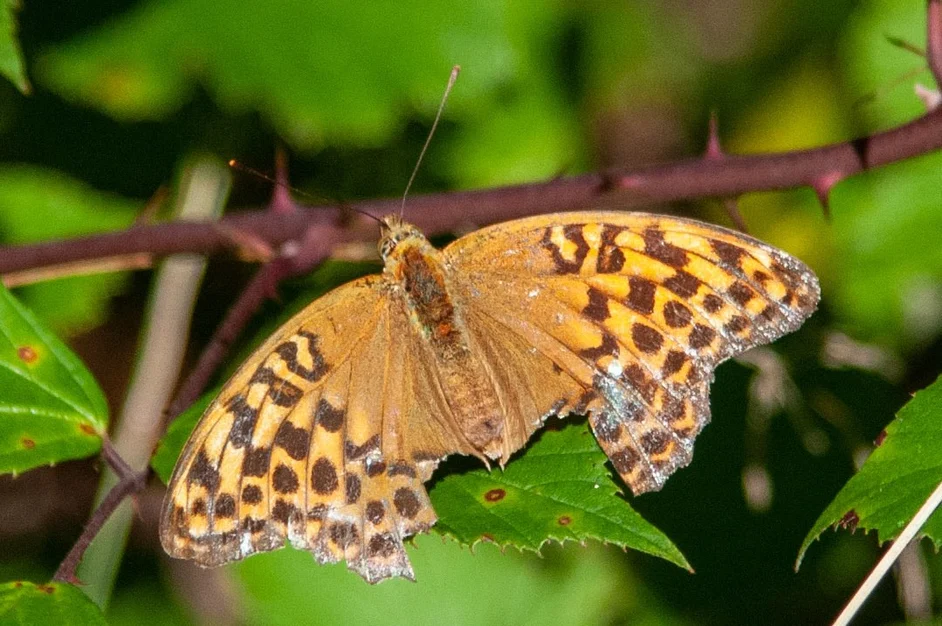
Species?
Argynnis paphia
